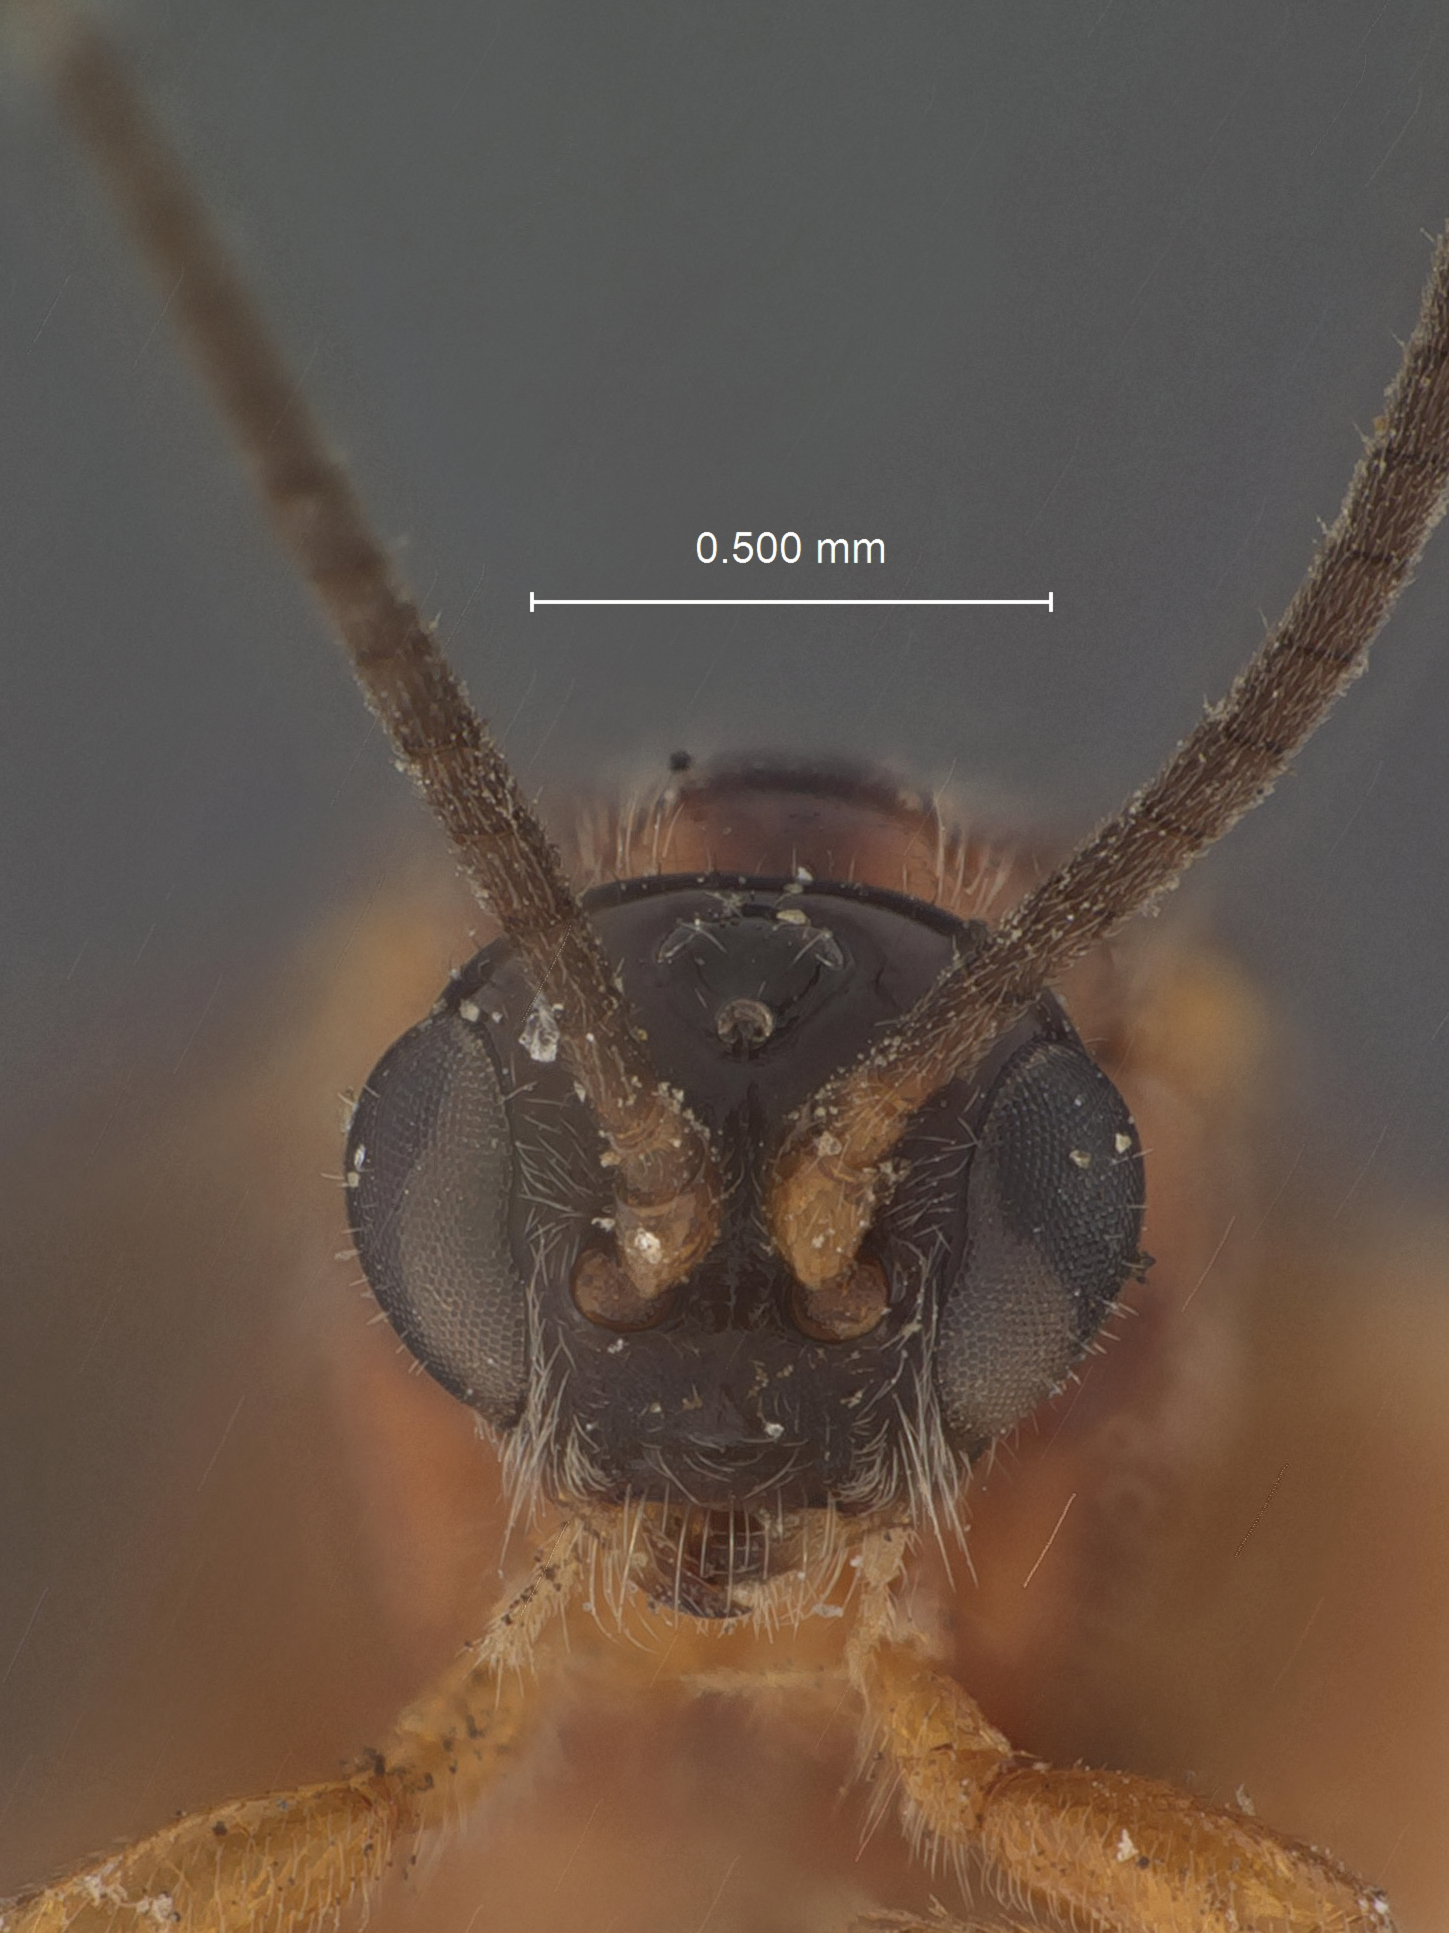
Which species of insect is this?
Microbracon pyralidiphagus
